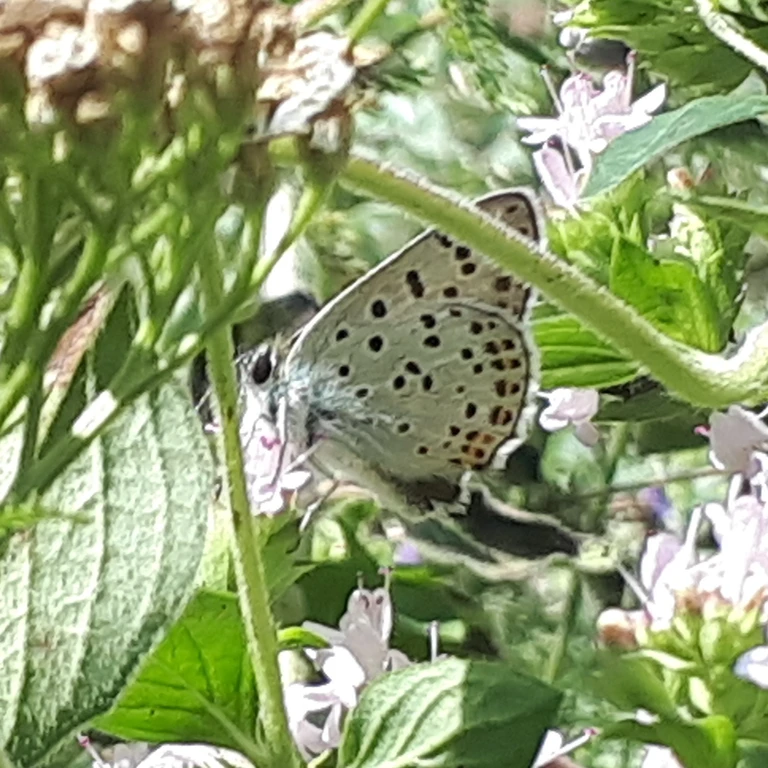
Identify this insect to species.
Lycaena tityrus (also Loweia tityrus)
